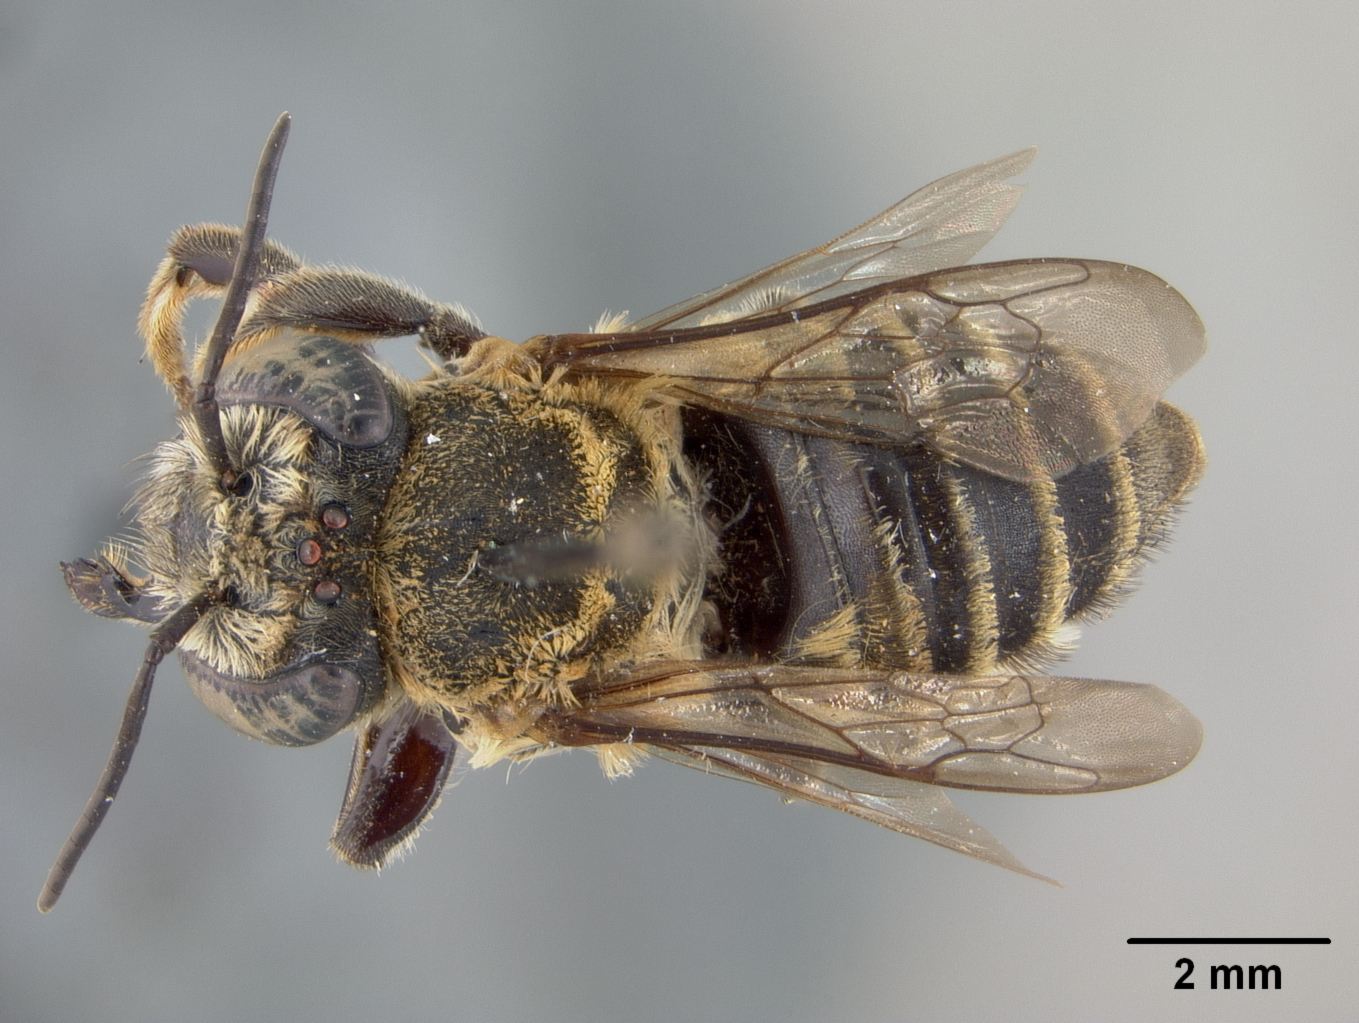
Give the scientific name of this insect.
Megachile perochracea
